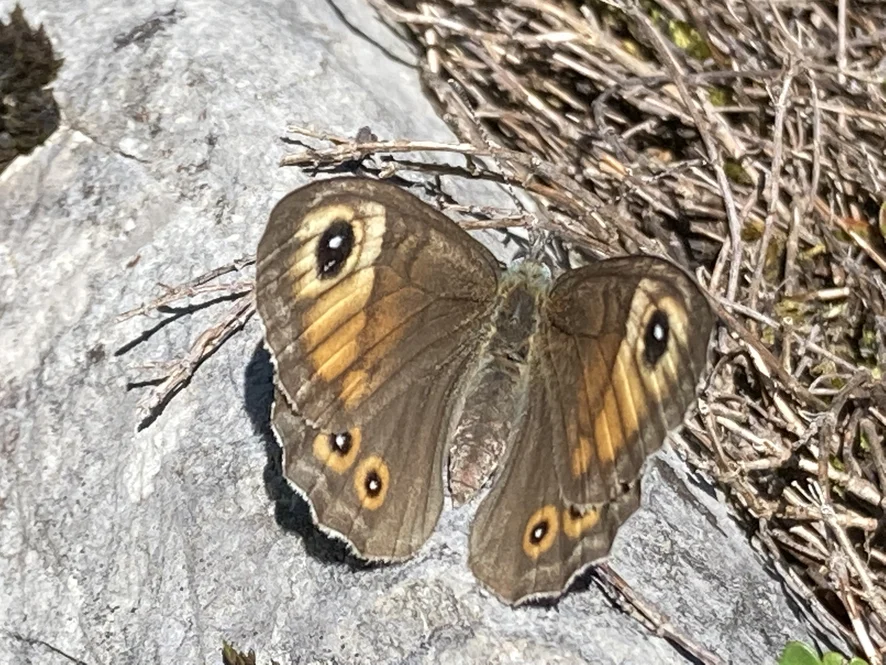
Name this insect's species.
Lasiommata maera (also Pararge maera)
